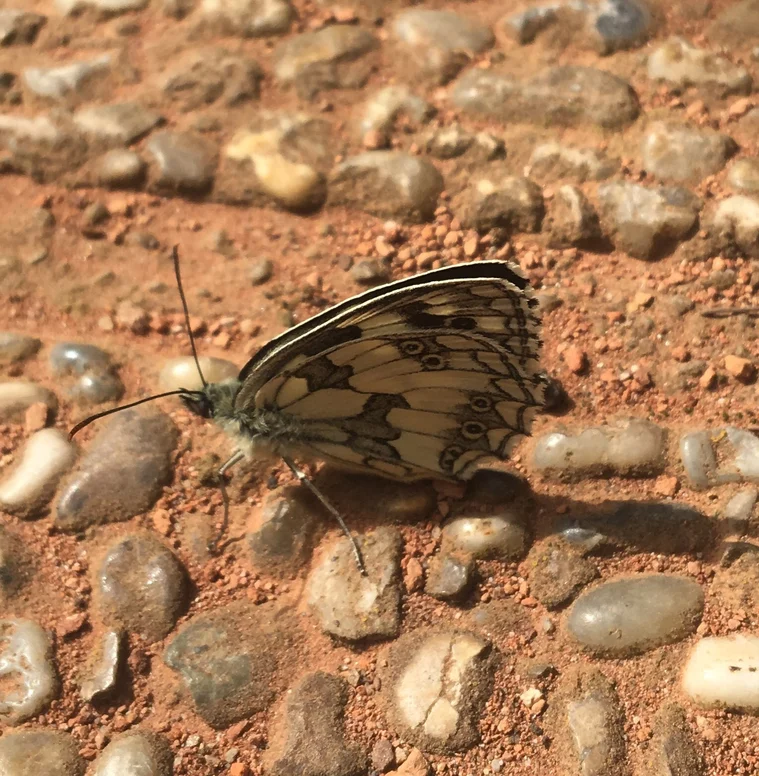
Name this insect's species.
Melanargia galathea
